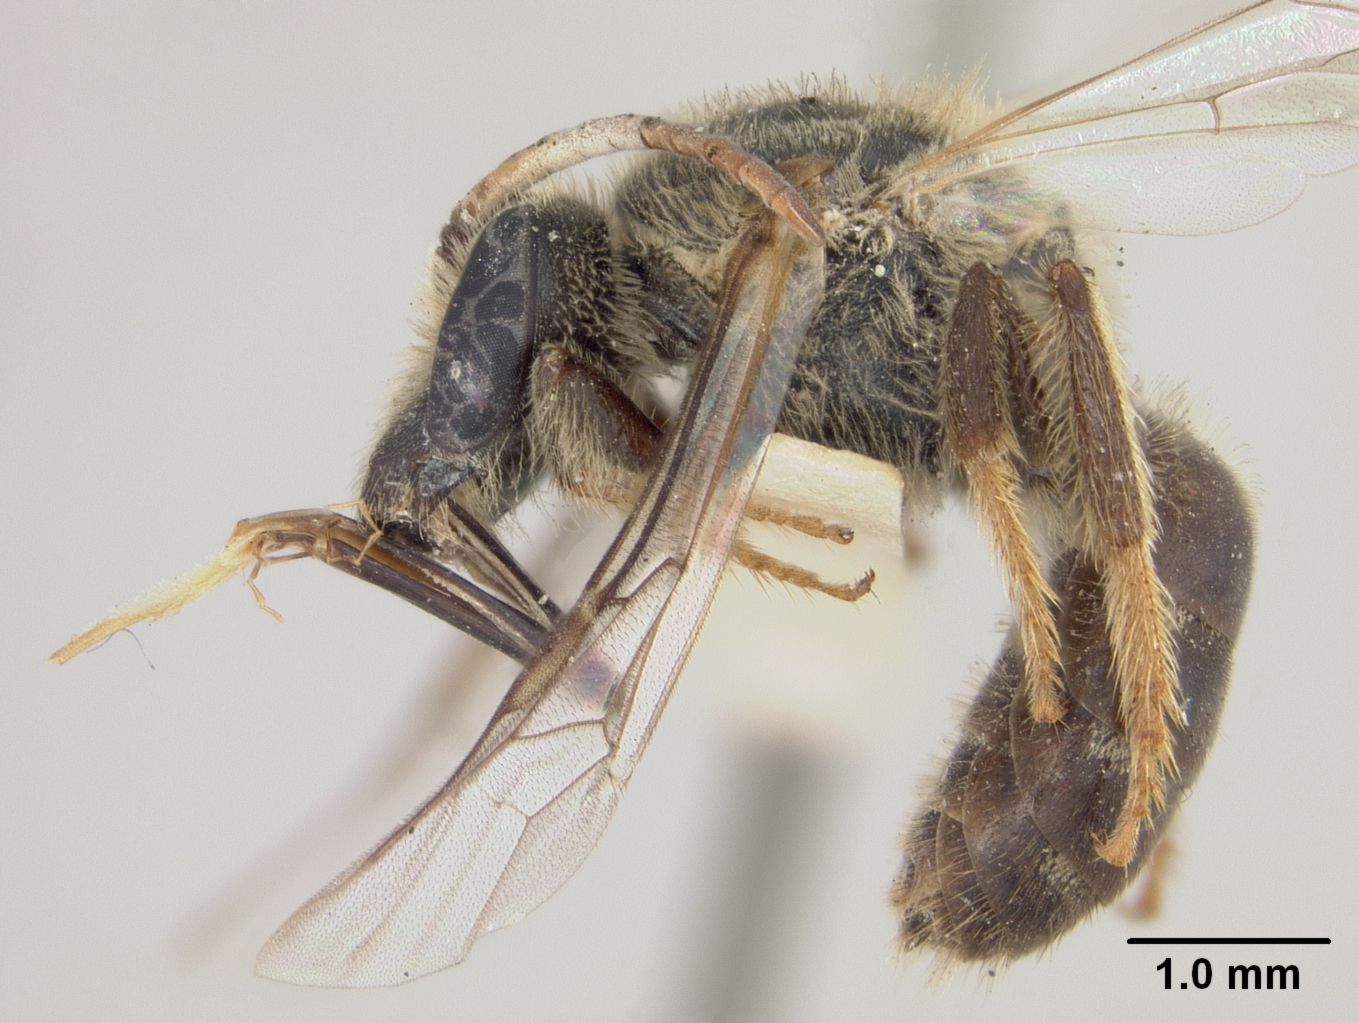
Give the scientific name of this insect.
Halictus robbii
